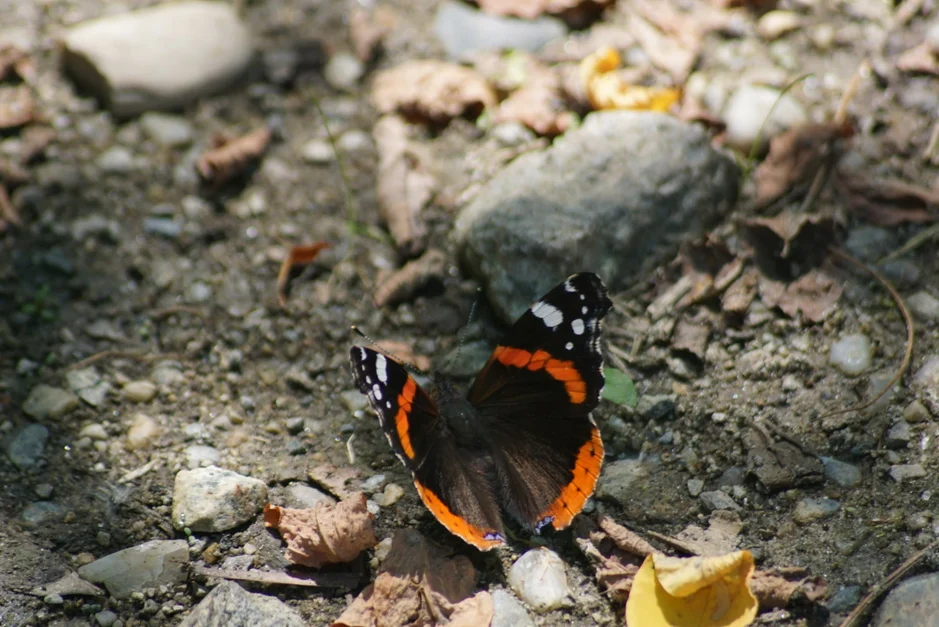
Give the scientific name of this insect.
Vanessa atalanta
